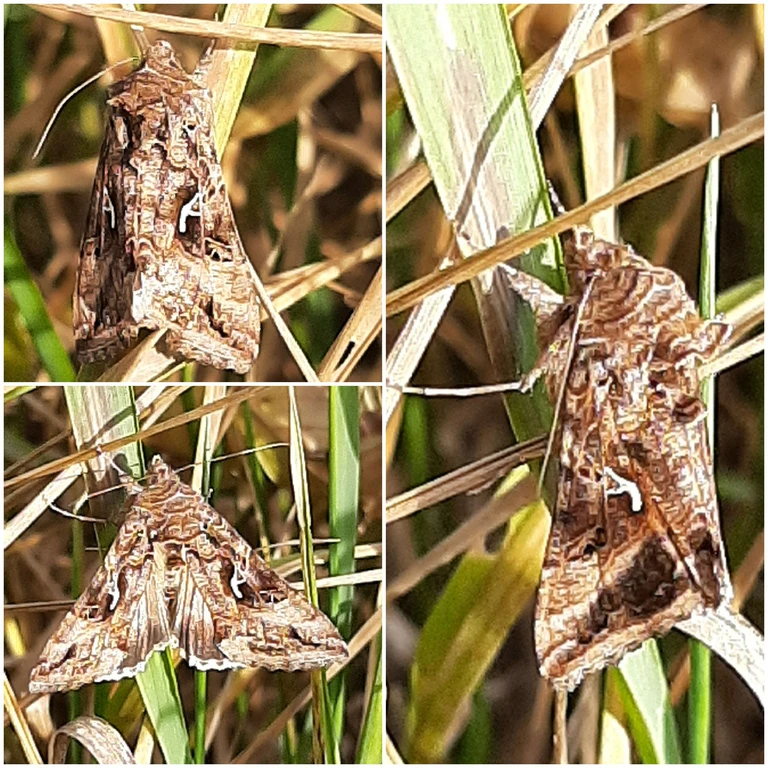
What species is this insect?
Autographa gamma
